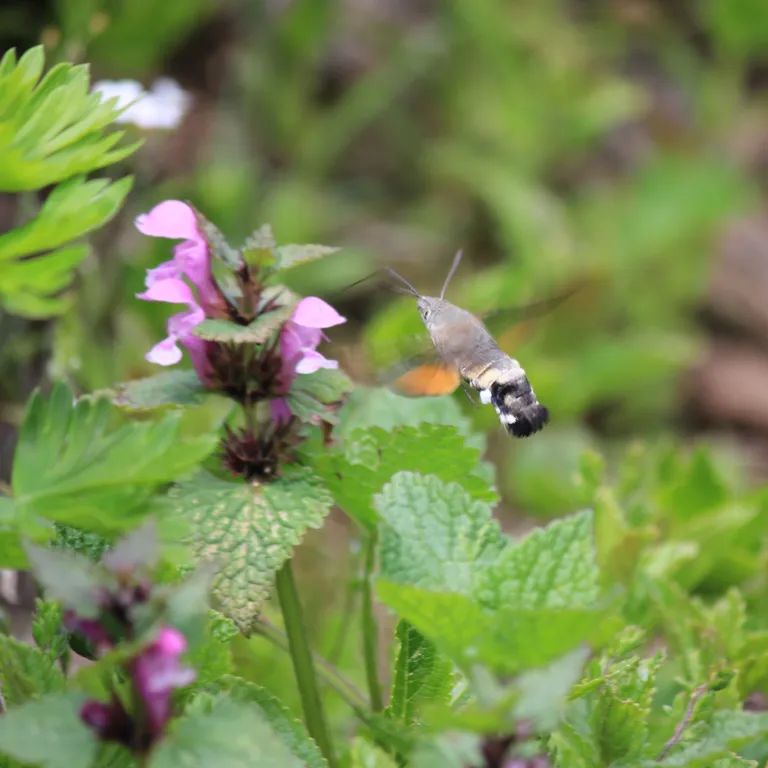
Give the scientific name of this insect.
Macroglossum stellatarum
